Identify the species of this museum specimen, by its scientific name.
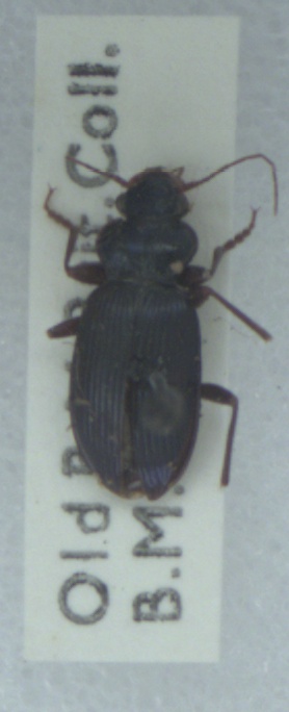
Leistus spinibarbis
